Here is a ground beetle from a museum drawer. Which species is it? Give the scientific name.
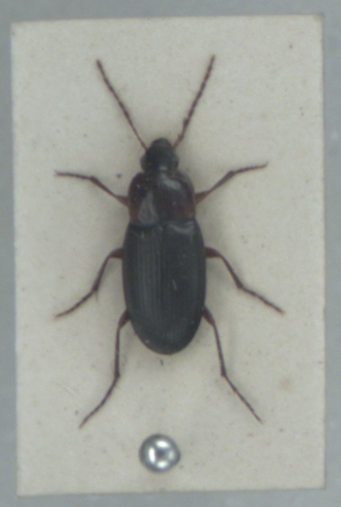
Calathus melanocephalus
